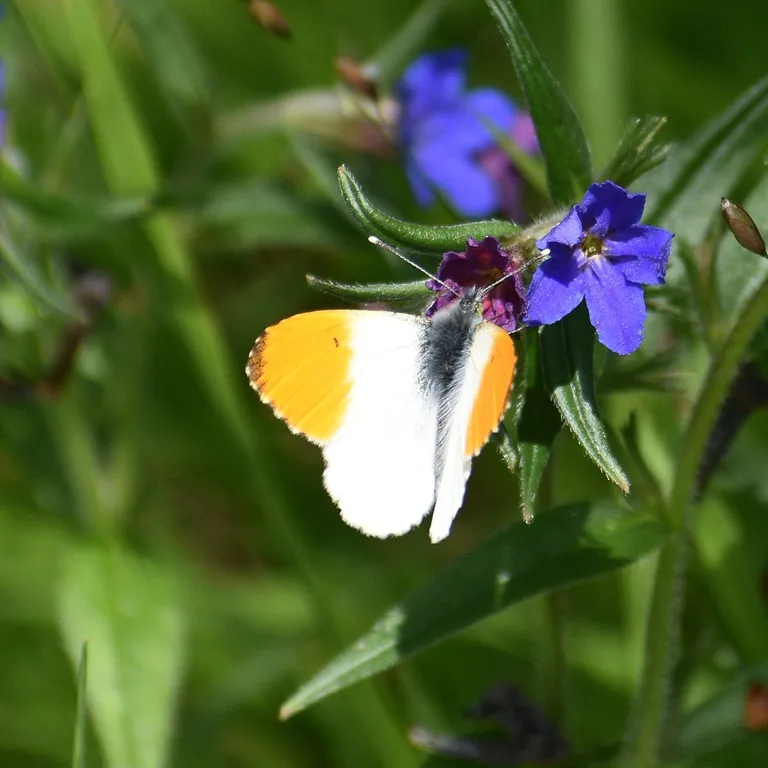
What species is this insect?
Anthocharis cardamines
